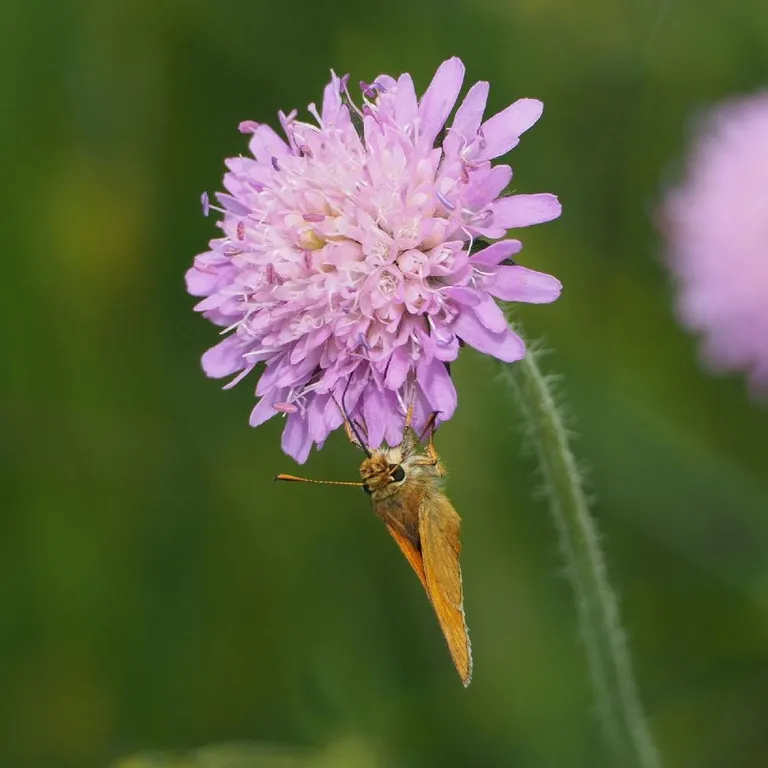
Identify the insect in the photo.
Ochlodes sylvanus (also Ochlodes venata)
